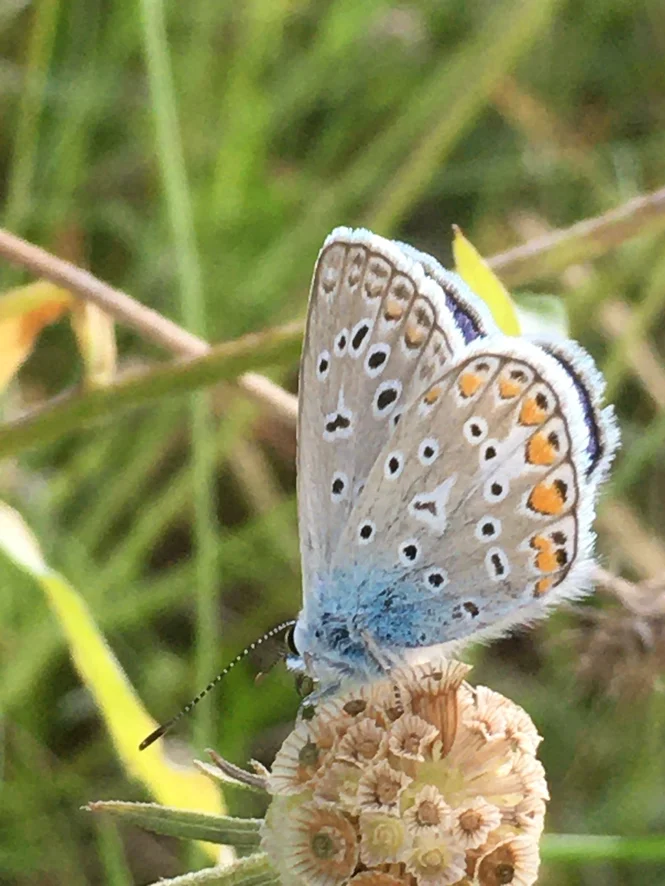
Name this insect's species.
Polyommatus icarus
